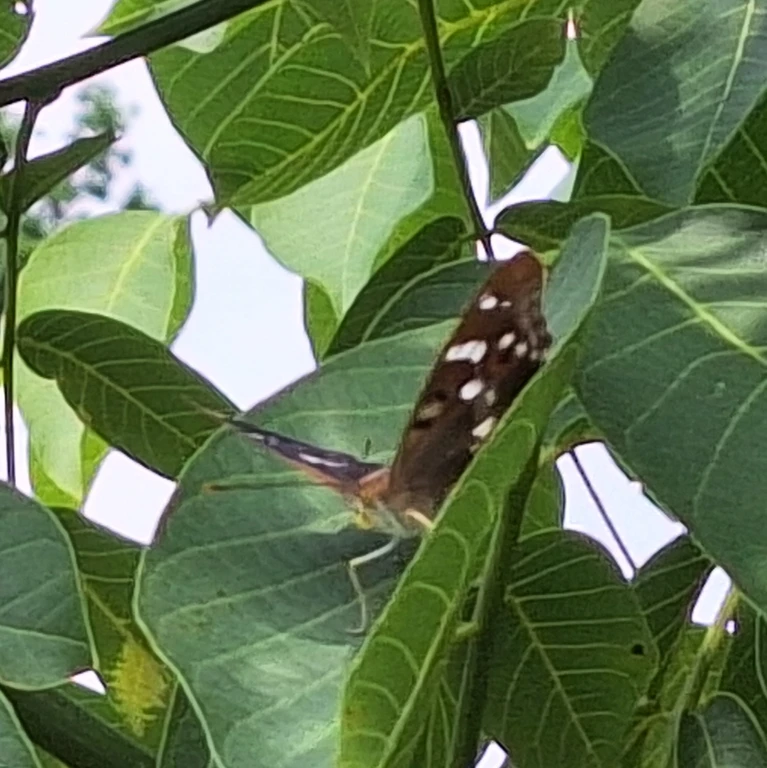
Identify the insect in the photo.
Apatura ilia
